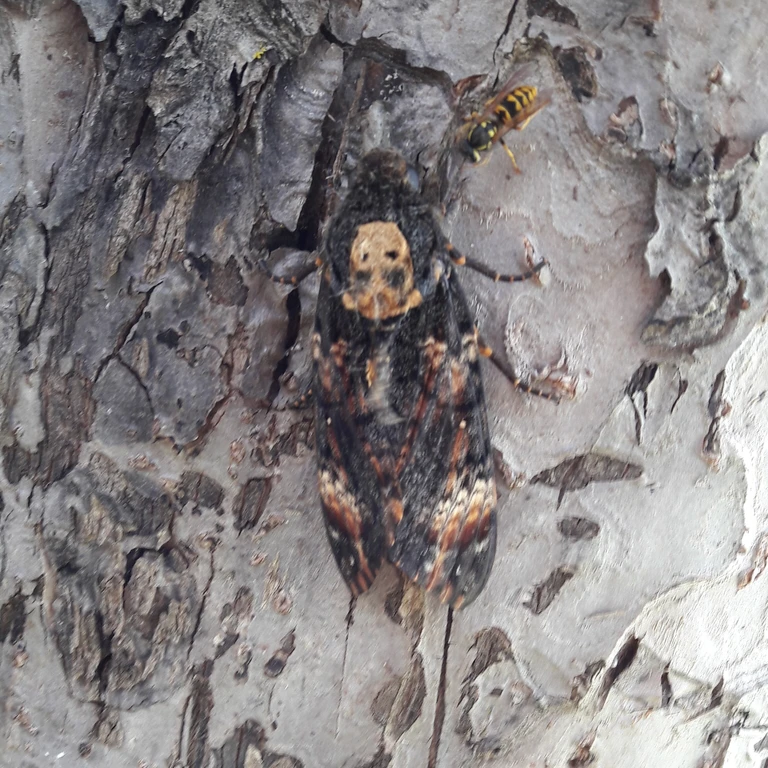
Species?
Acherontia atropos
